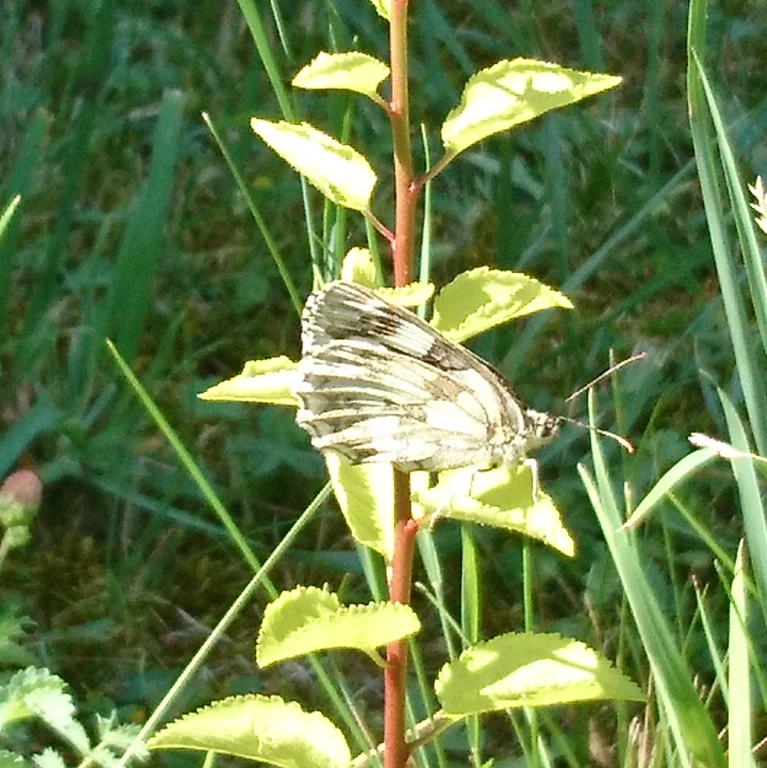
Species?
Melanargia galathea
